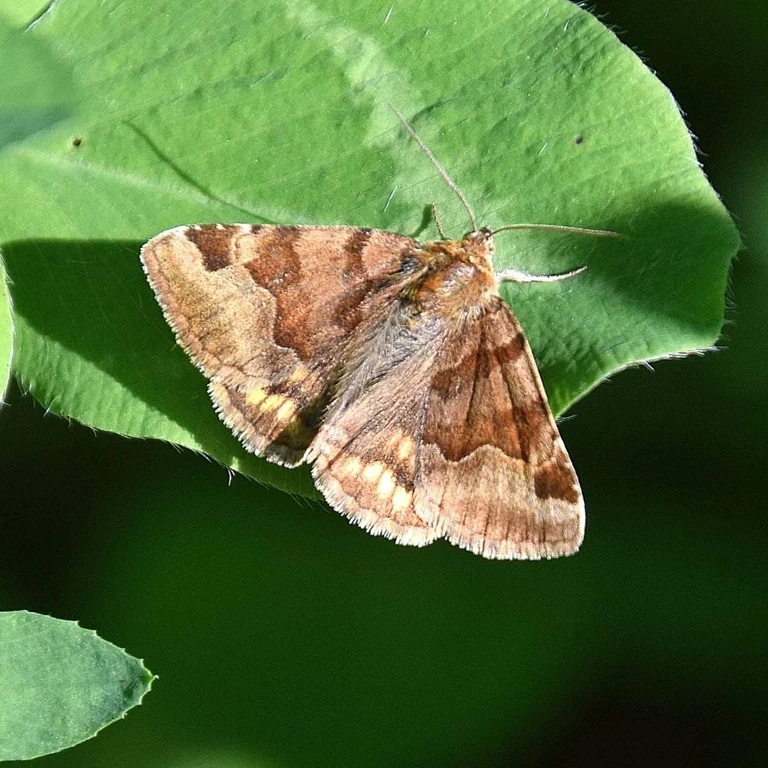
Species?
Euclidia glyphica
